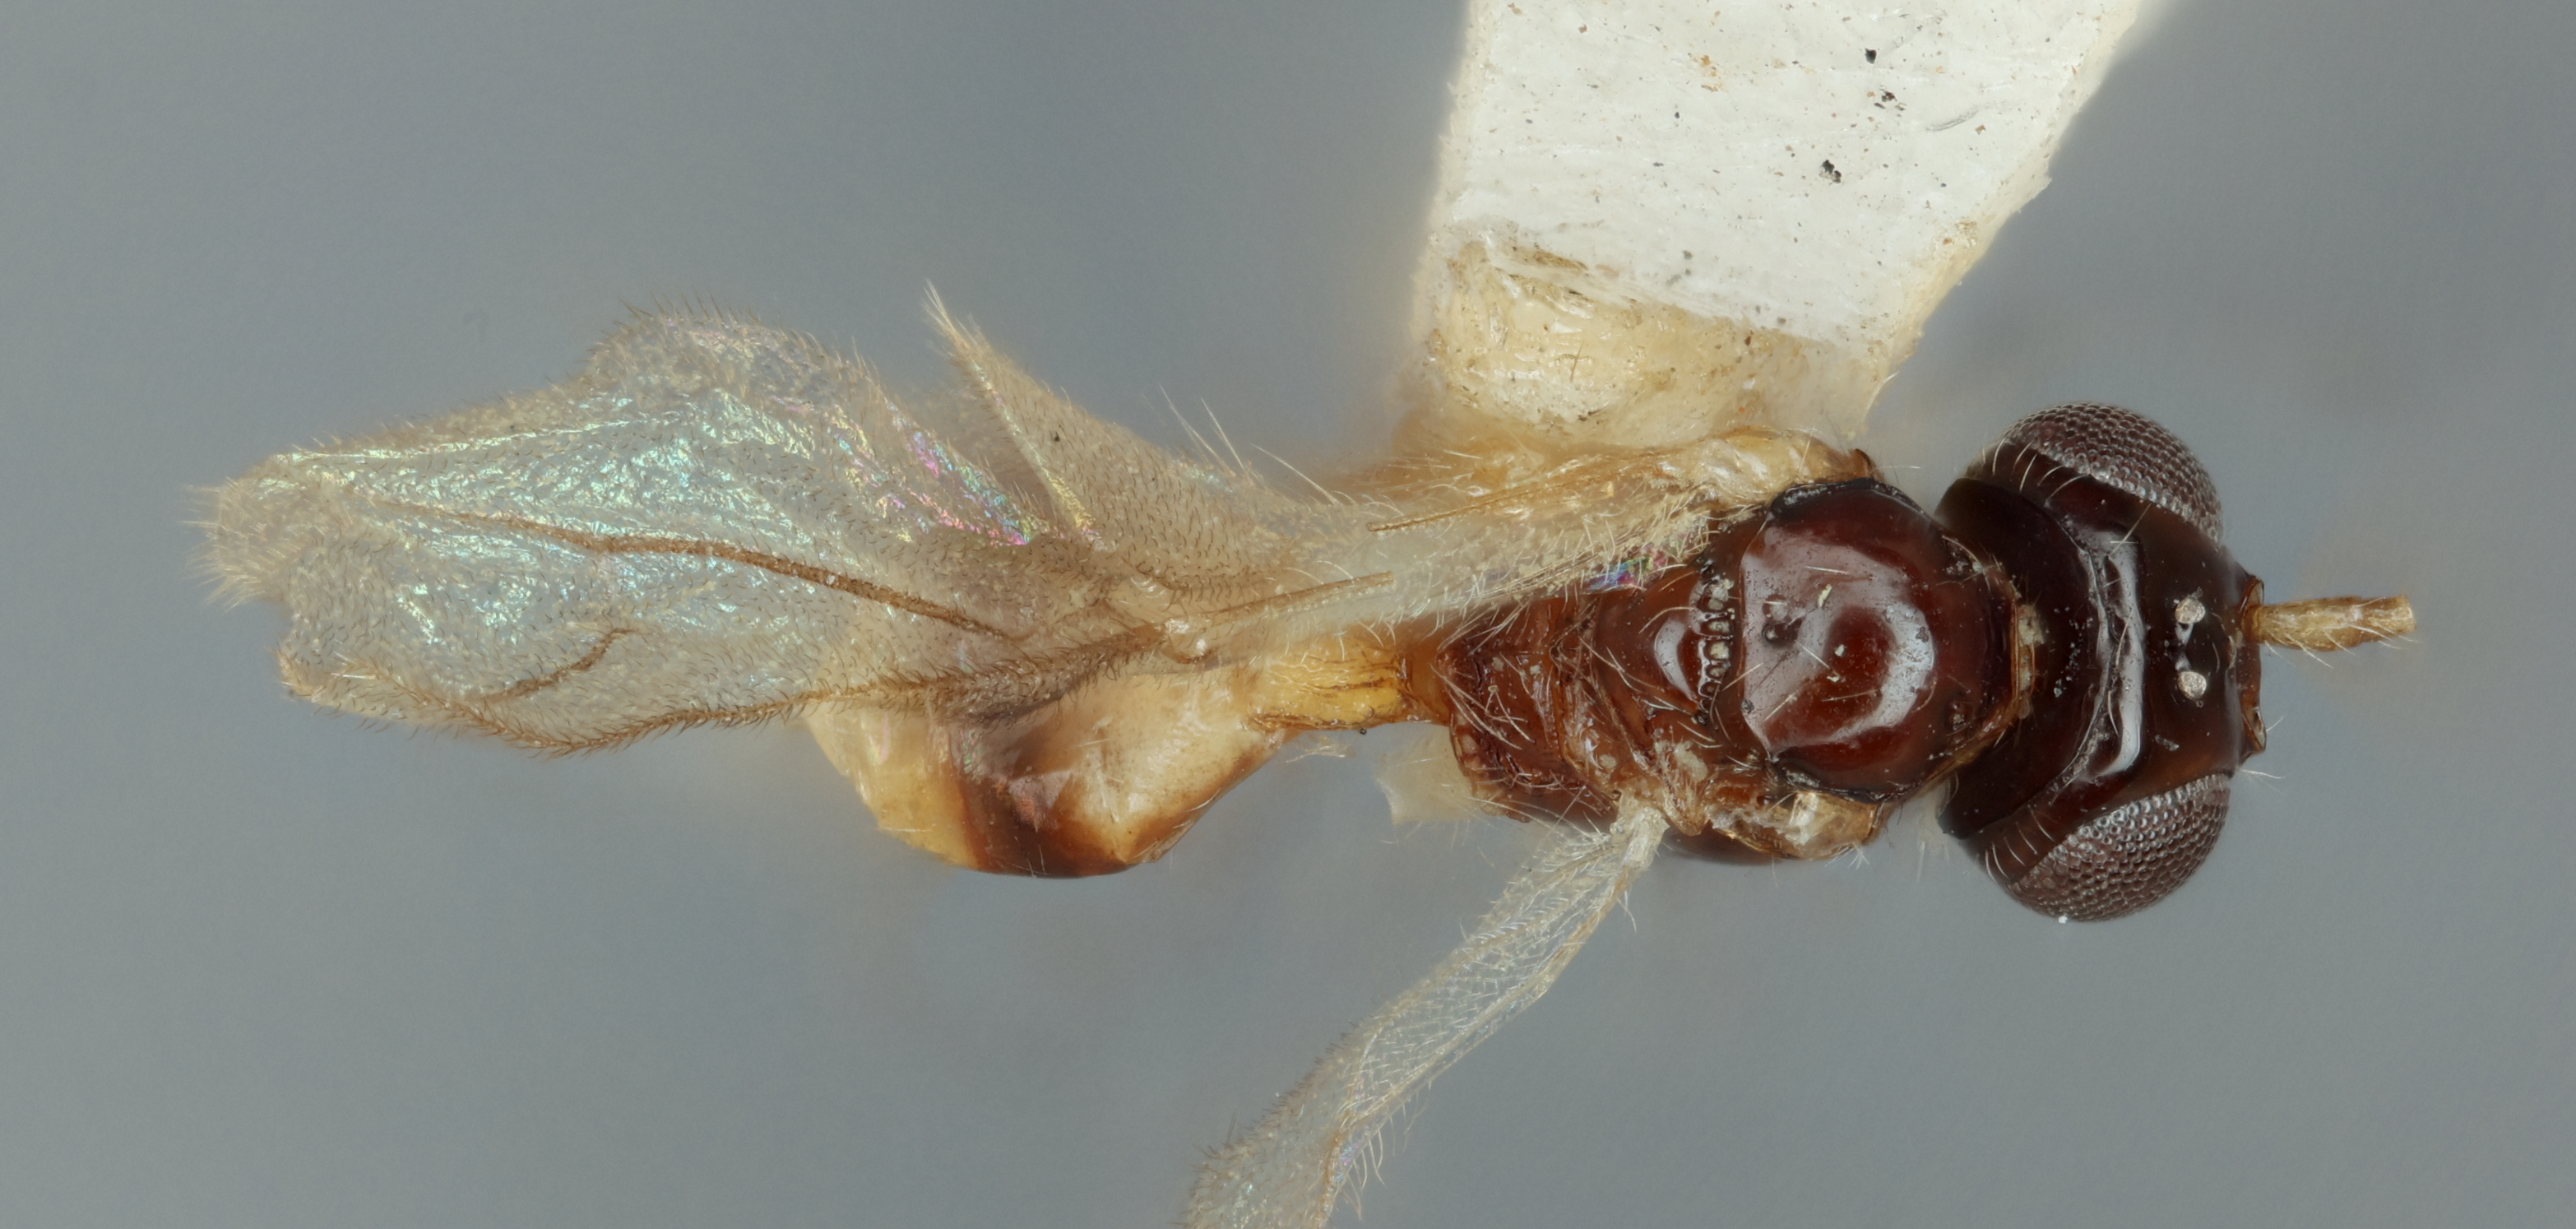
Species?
Neopius bennetti
